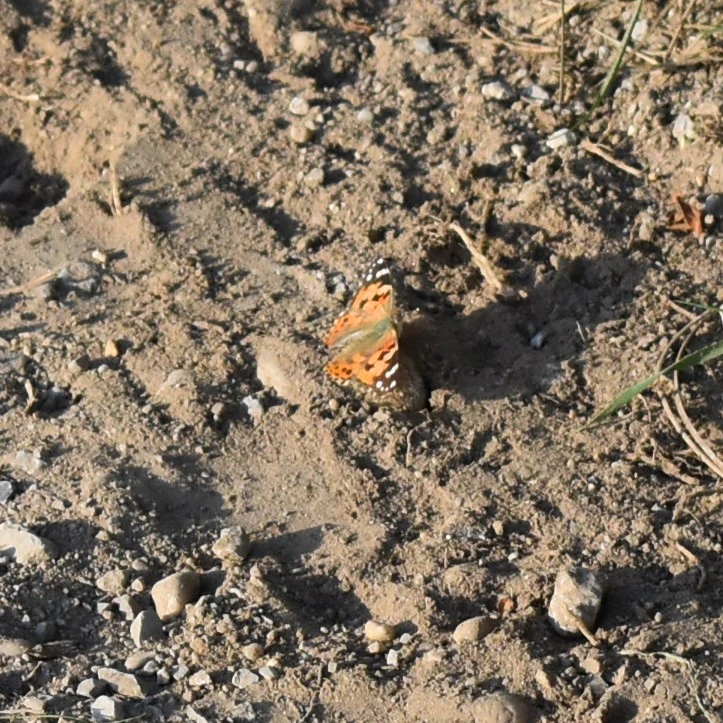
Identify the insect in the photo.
Vanessa cardui
